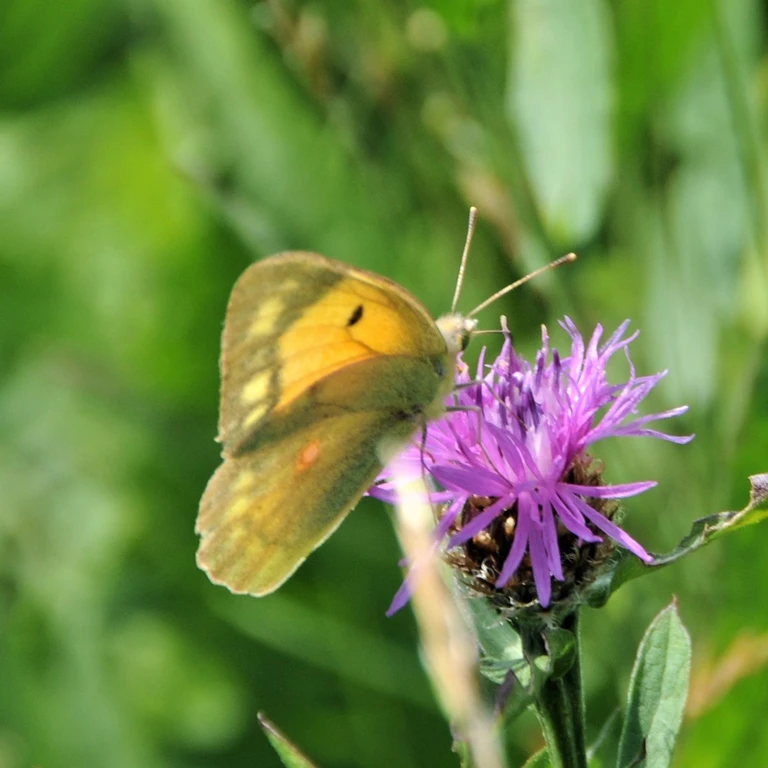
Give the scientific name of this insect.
Colias croceus
